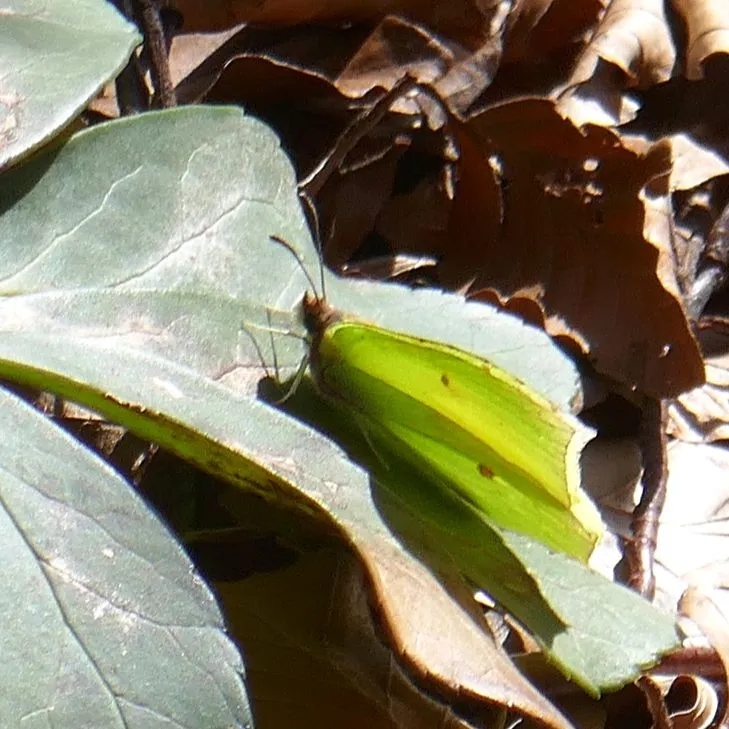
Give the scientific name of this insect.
Gonepteryx rhamni
